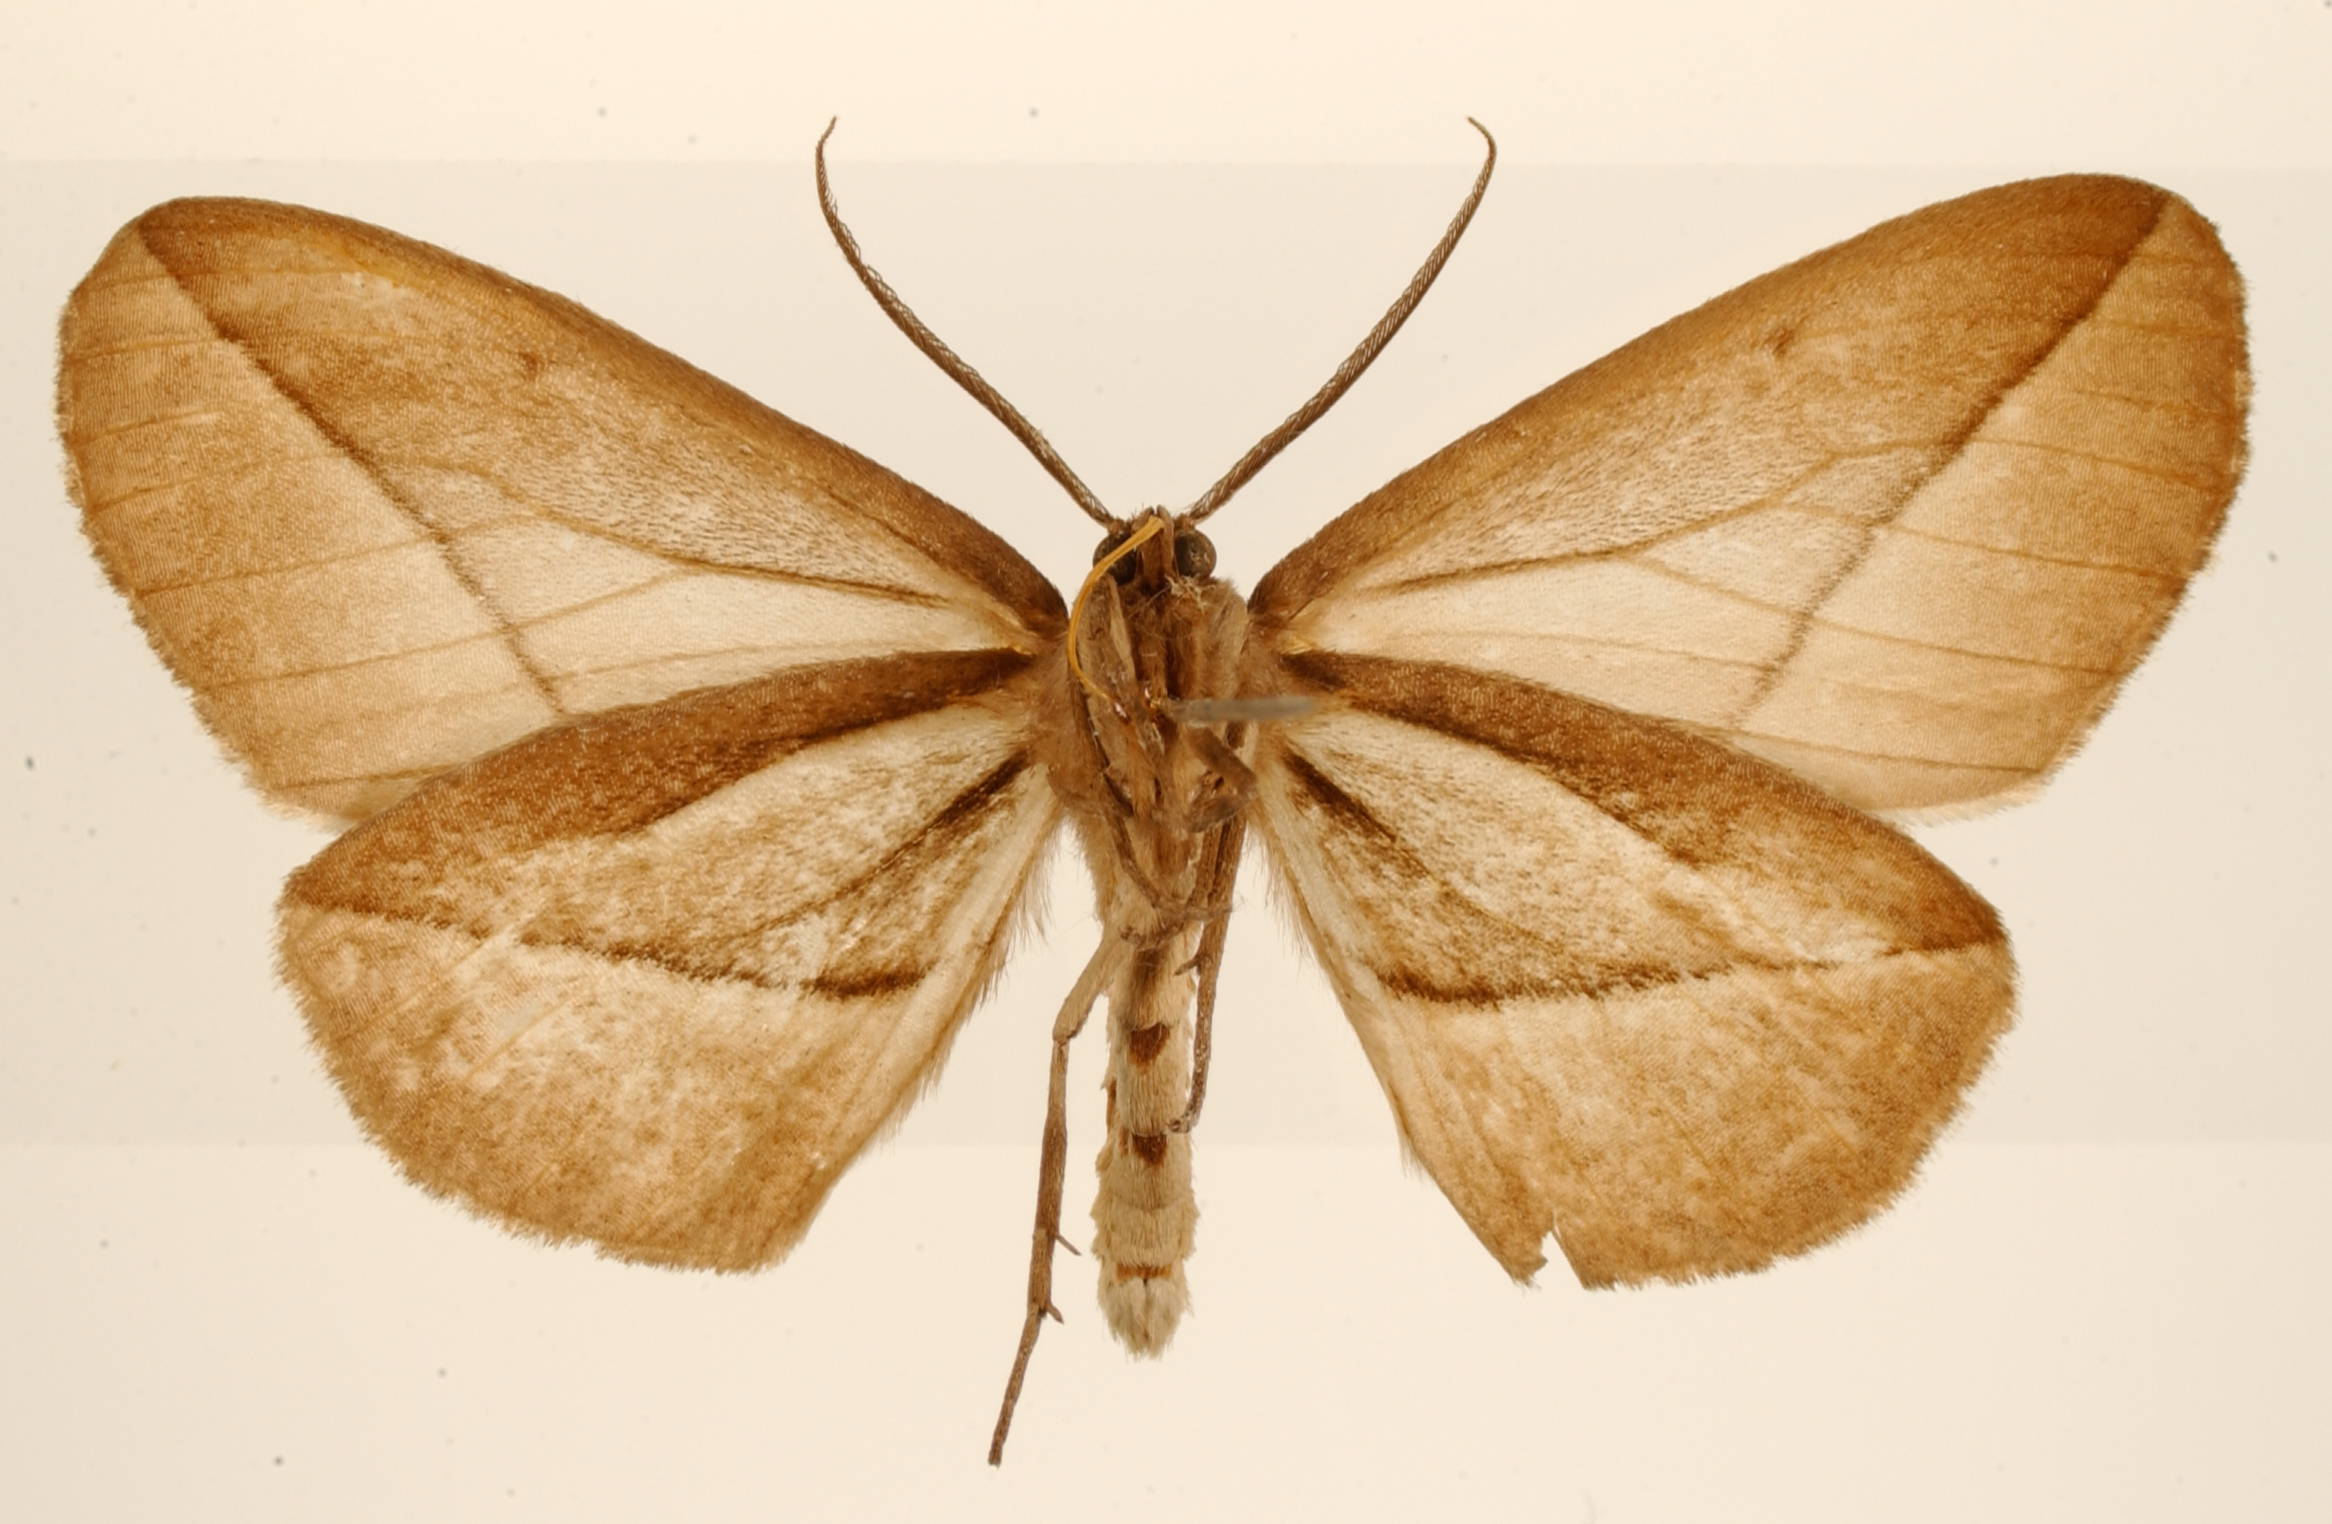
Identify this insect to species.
Nipteria secturata
